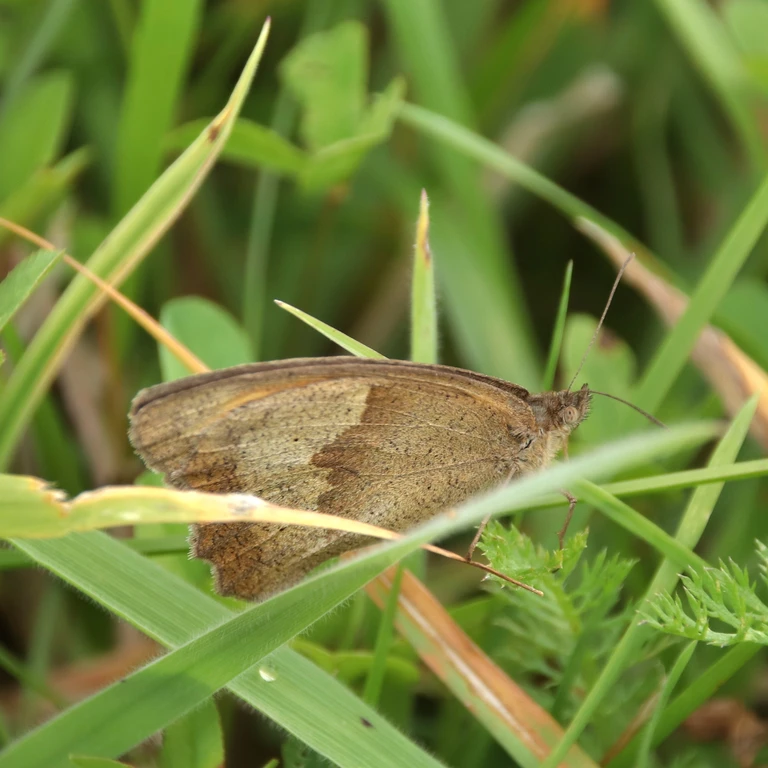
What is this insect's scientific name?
Maniola jurtina
